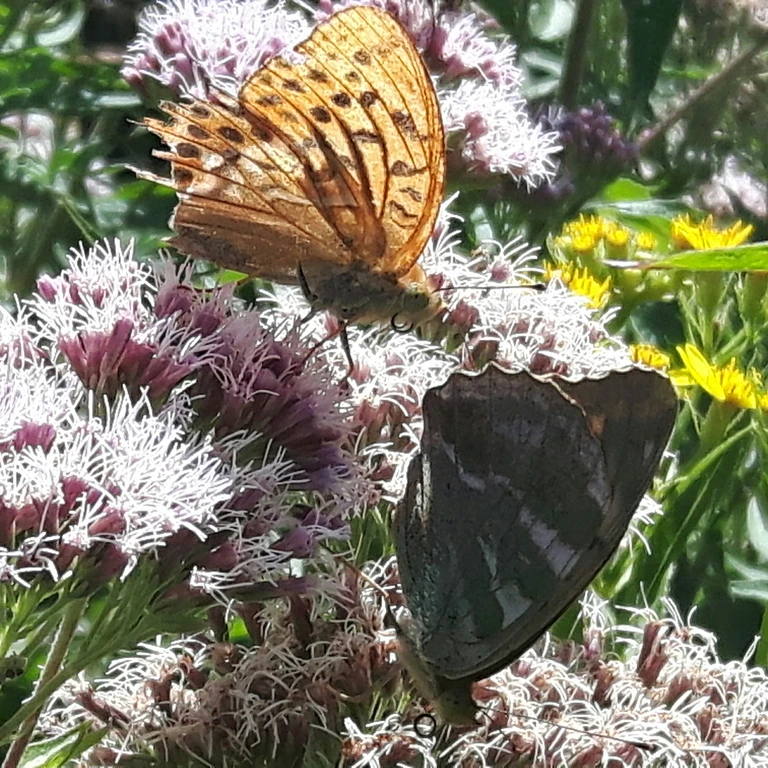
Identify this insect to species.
Argynnis paphia
